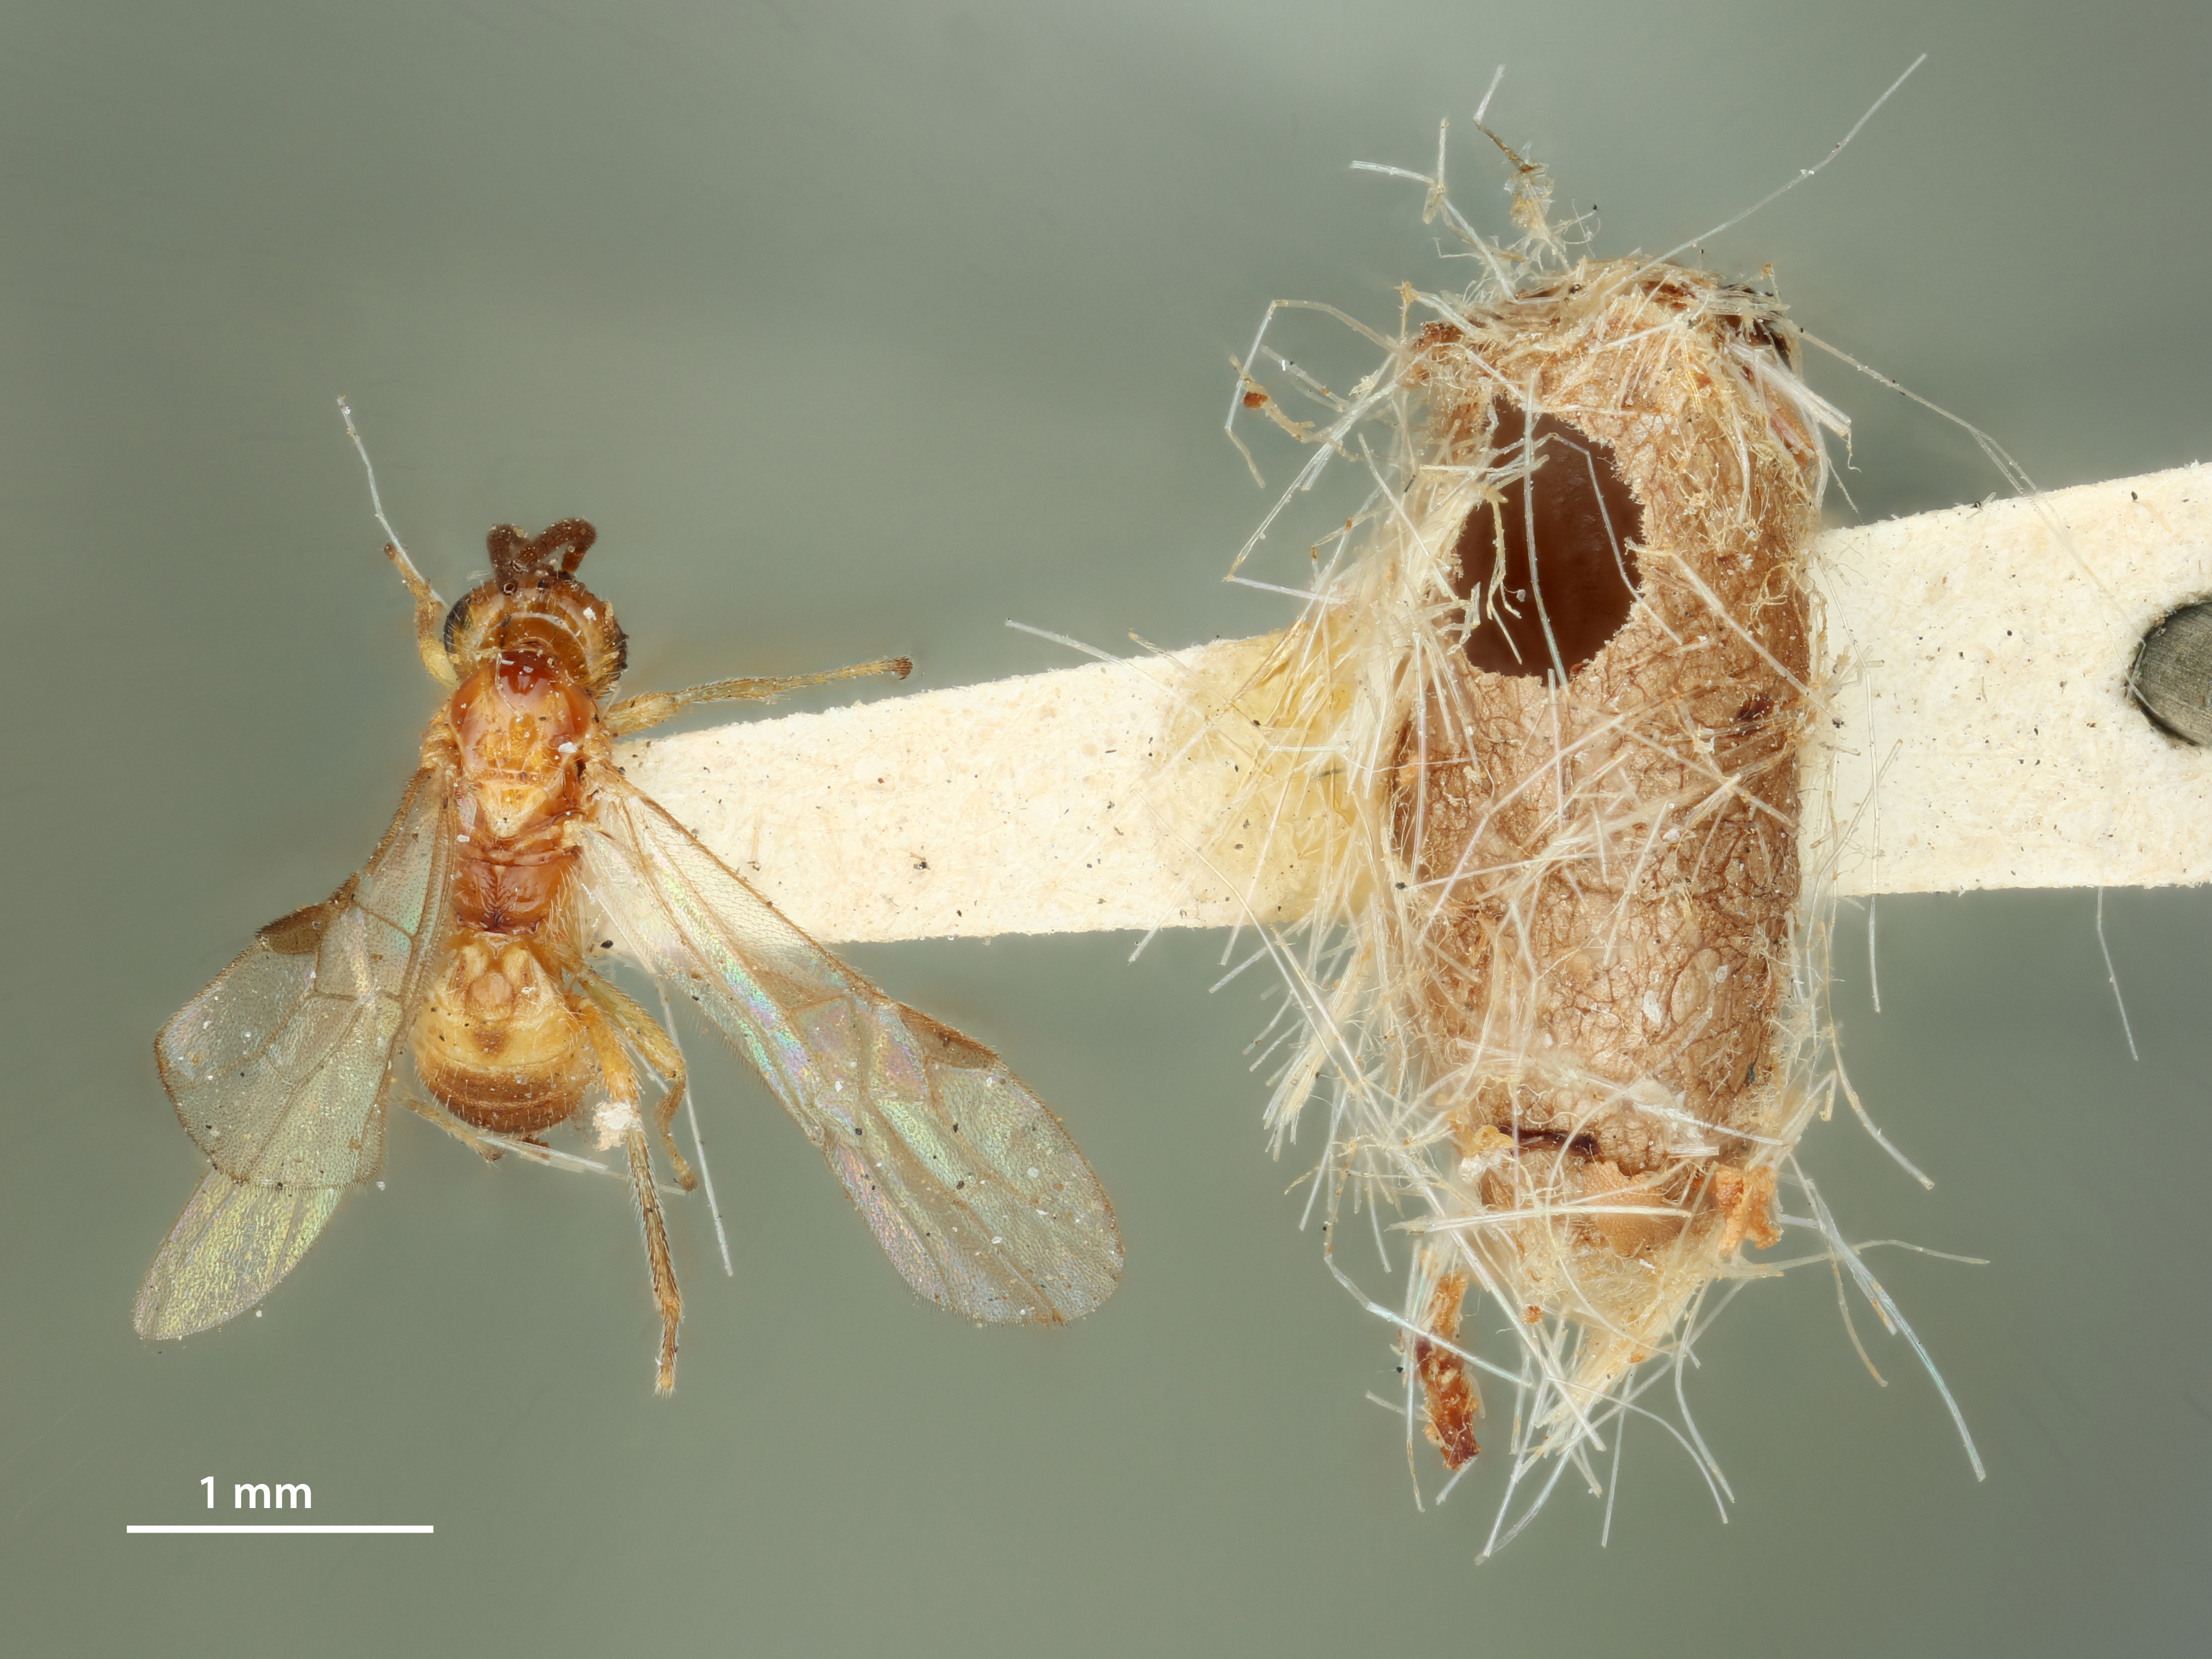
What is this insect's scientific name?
Bracon rhyssamati
